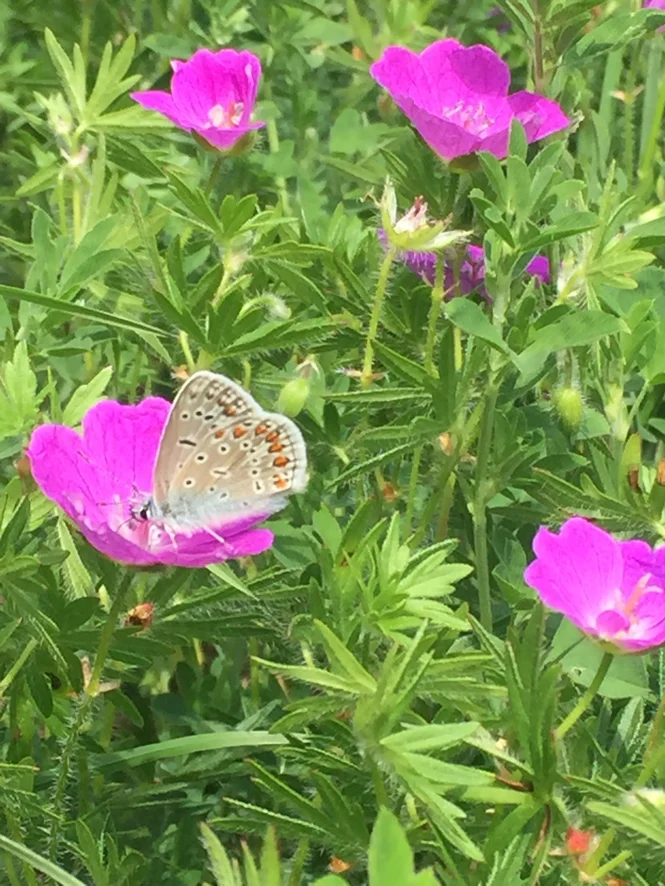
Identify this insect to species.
Polyommatus icarus
